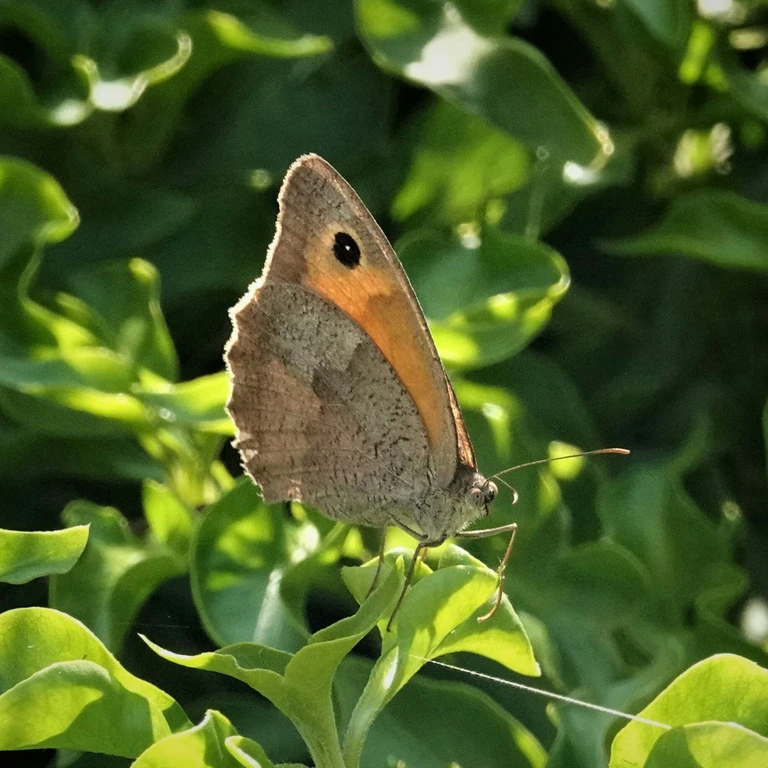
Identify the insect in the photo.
Maniola jurtina
